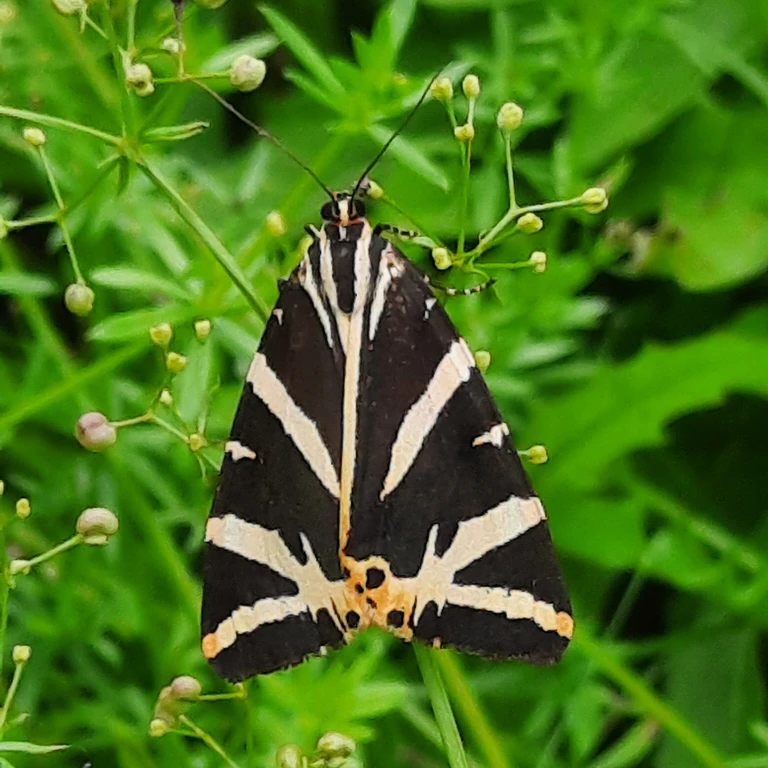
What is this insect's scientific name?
Euplagia quadripunctaria
